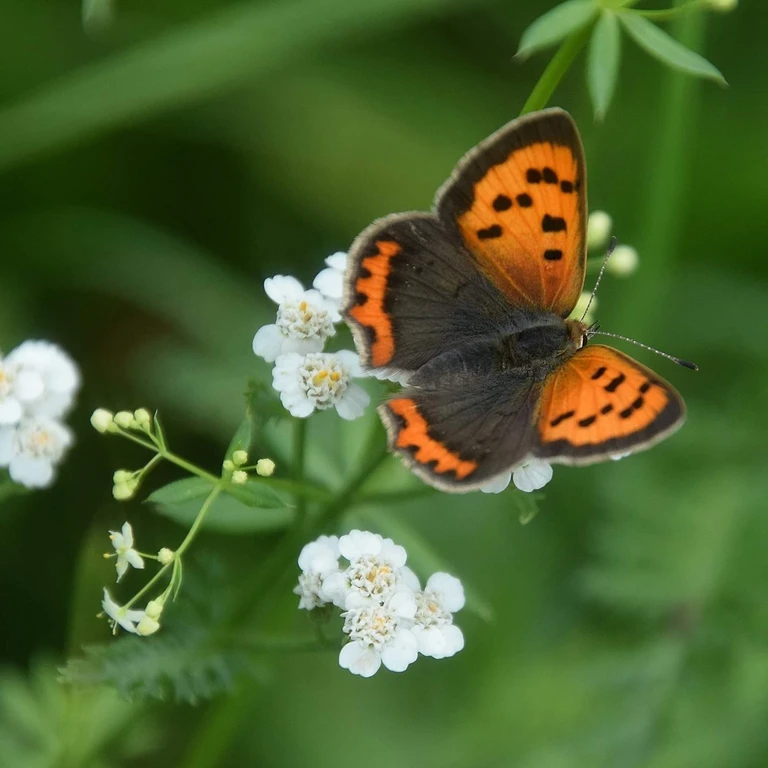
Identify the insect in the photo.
Lycaena phlaeas
